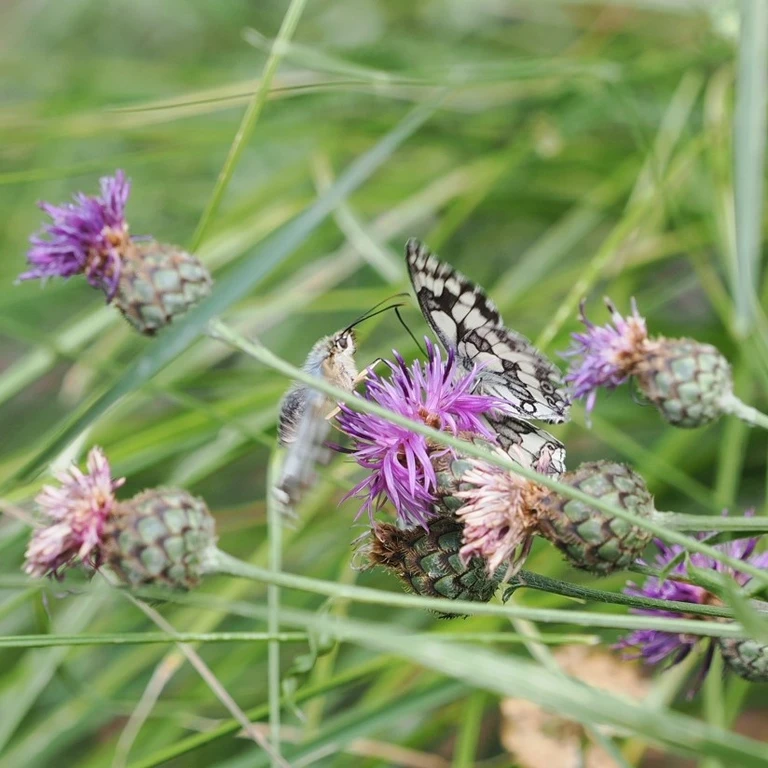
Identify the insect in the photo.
Melanargia galathea
